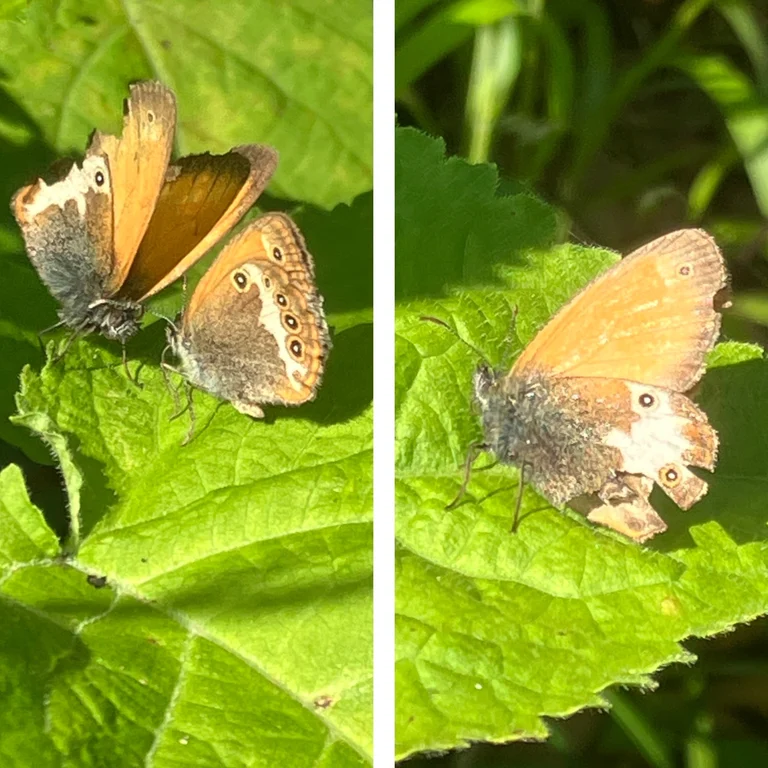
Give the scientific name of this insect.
Coenonympha arcania
